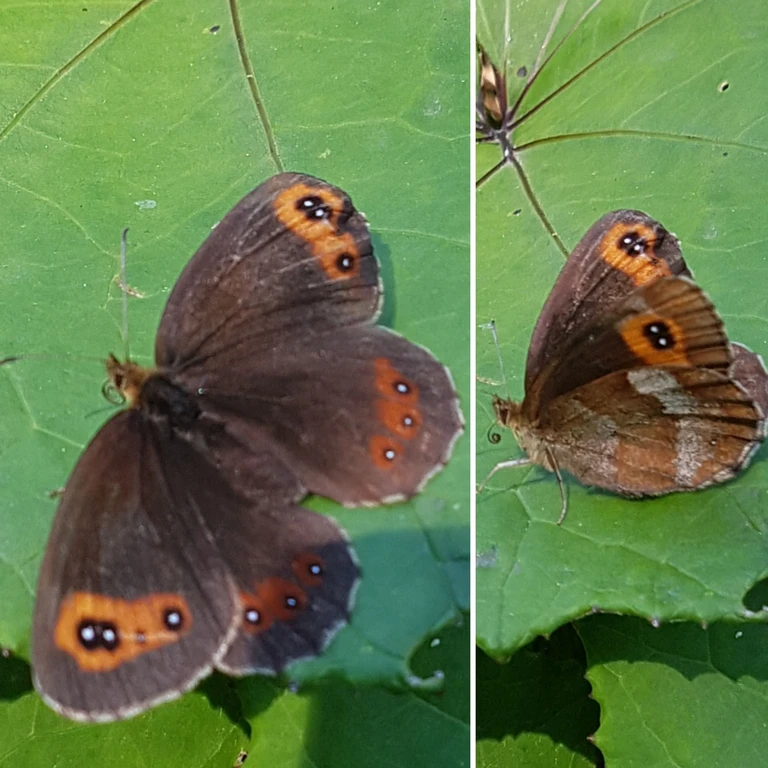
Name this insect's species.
Erebia aethiops
